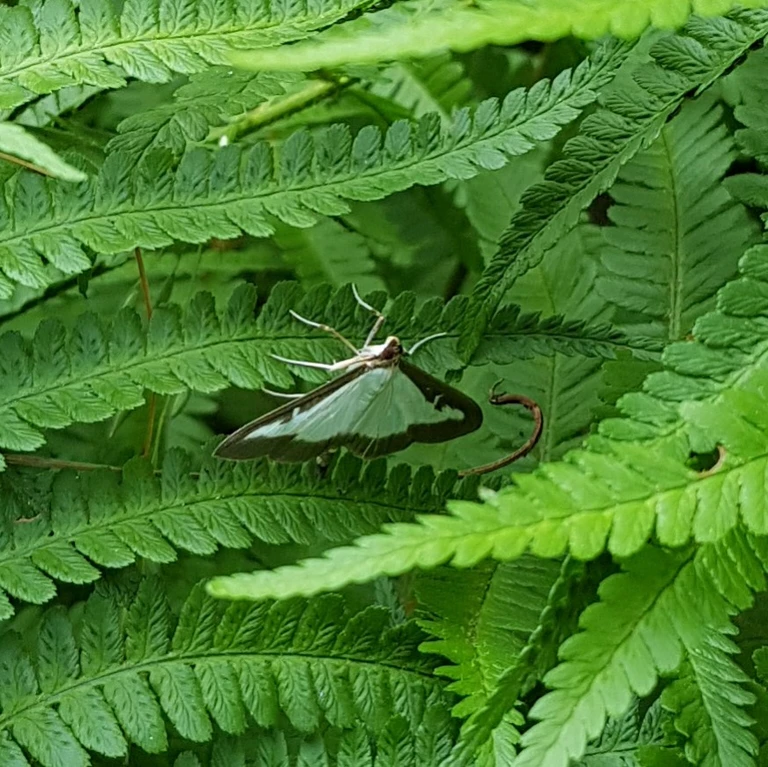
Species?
Cydalima perspectalis
